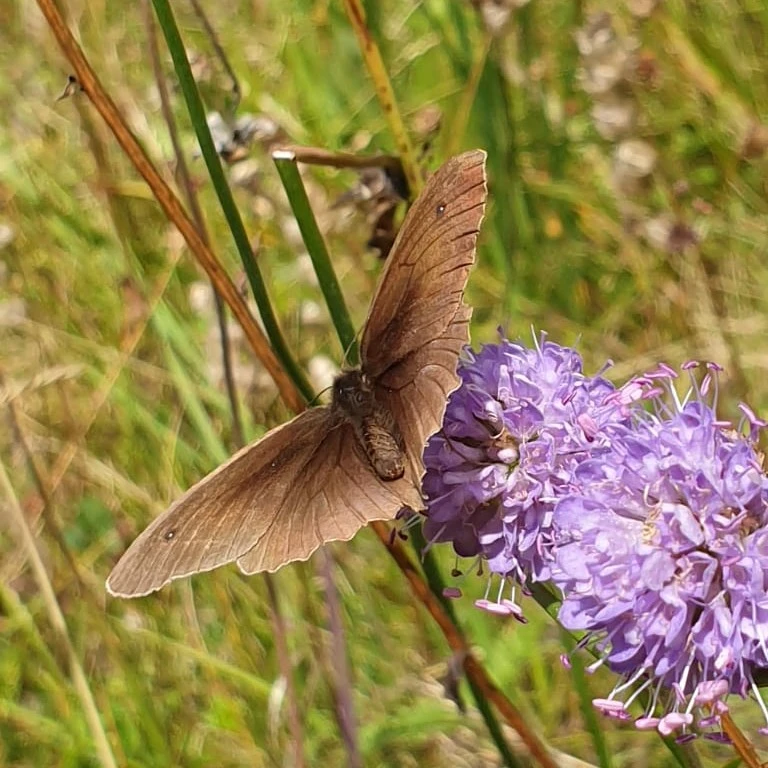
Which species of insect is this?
Maniola jurtina
